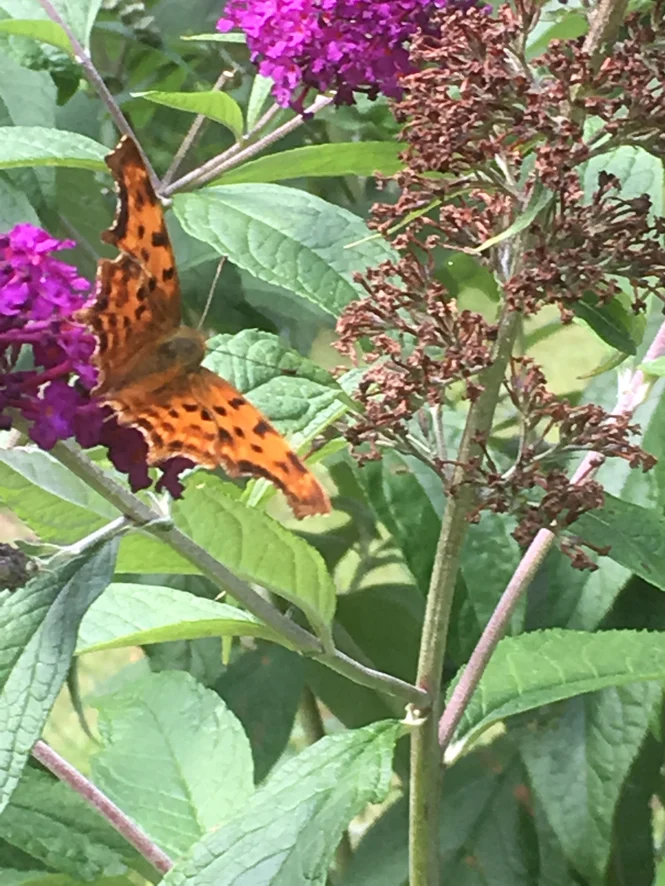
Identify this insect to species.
Polygonia c-album
